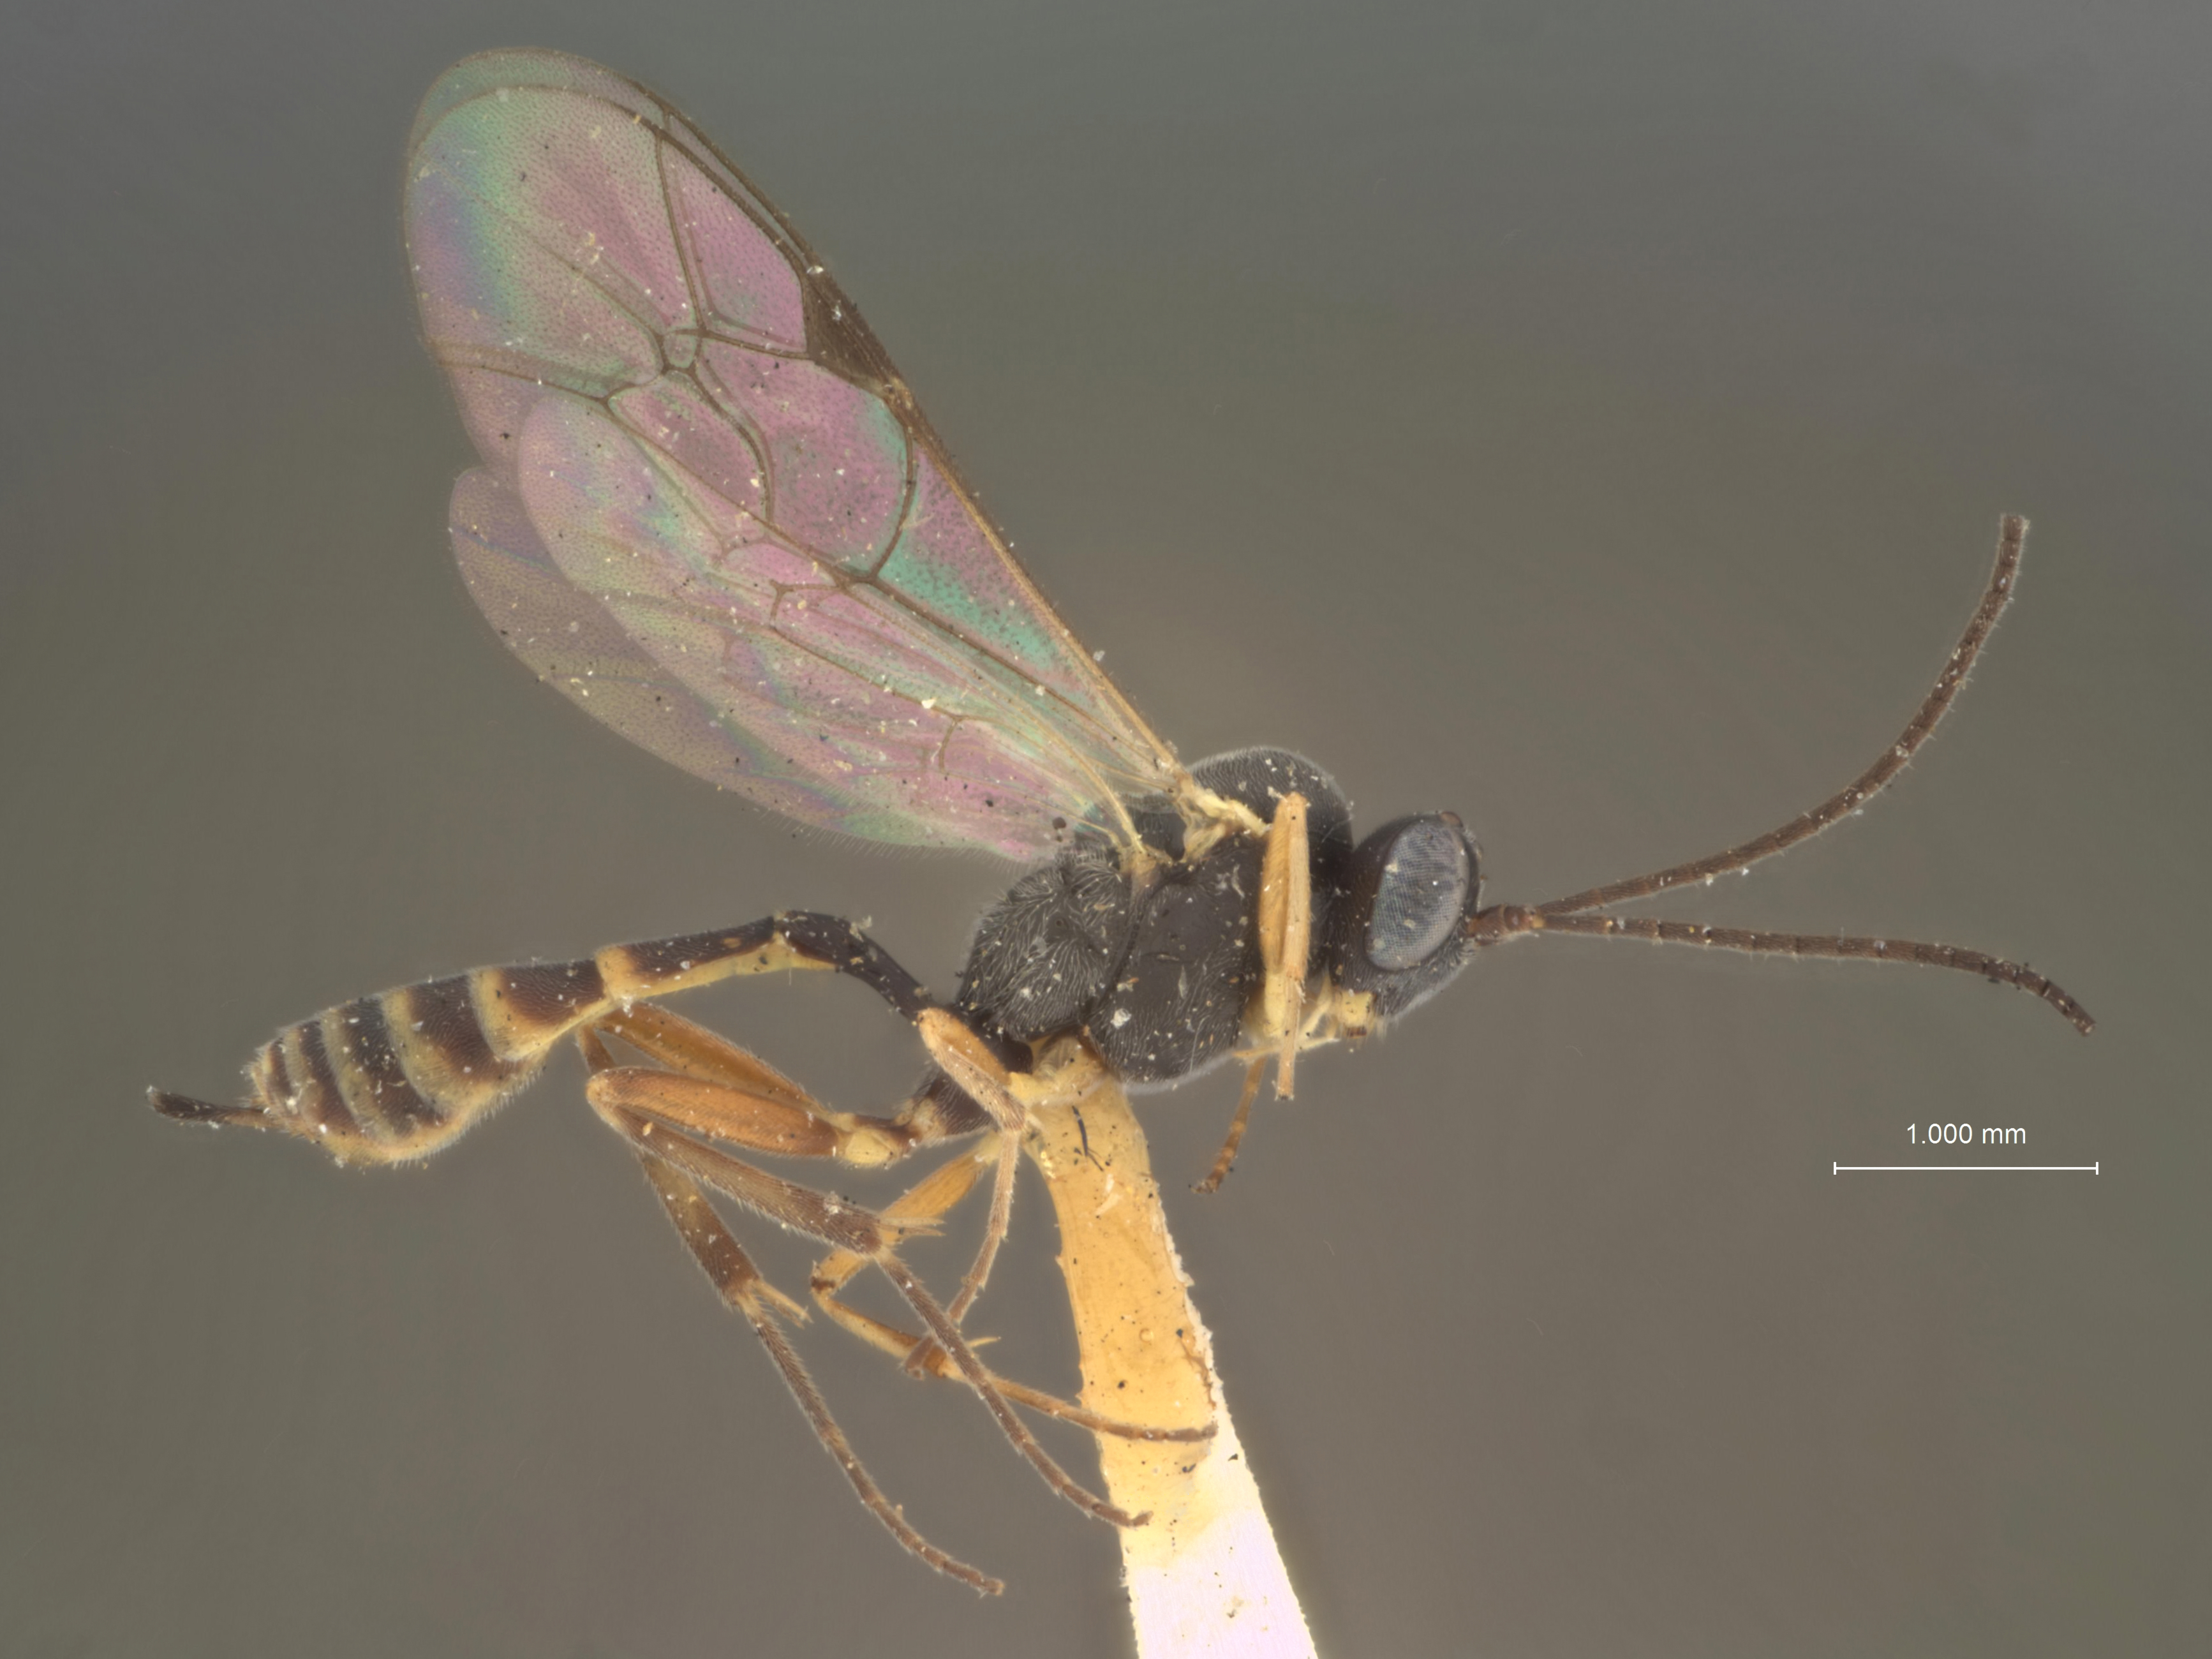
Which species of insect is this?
Nepiera benevola
